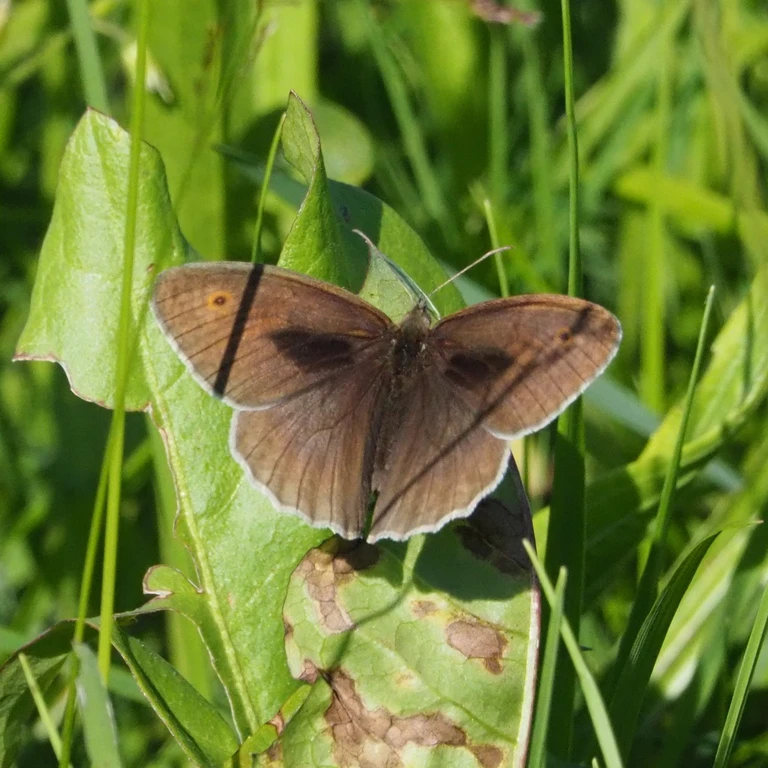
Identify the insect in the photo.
Maniola jurtina
